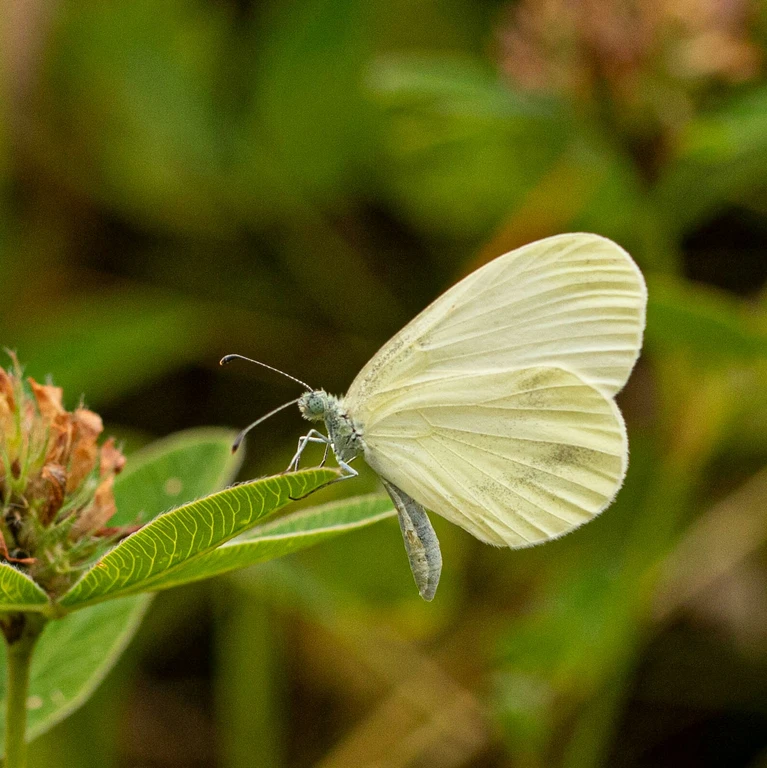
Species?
Leptidea sinapis/juvernica
